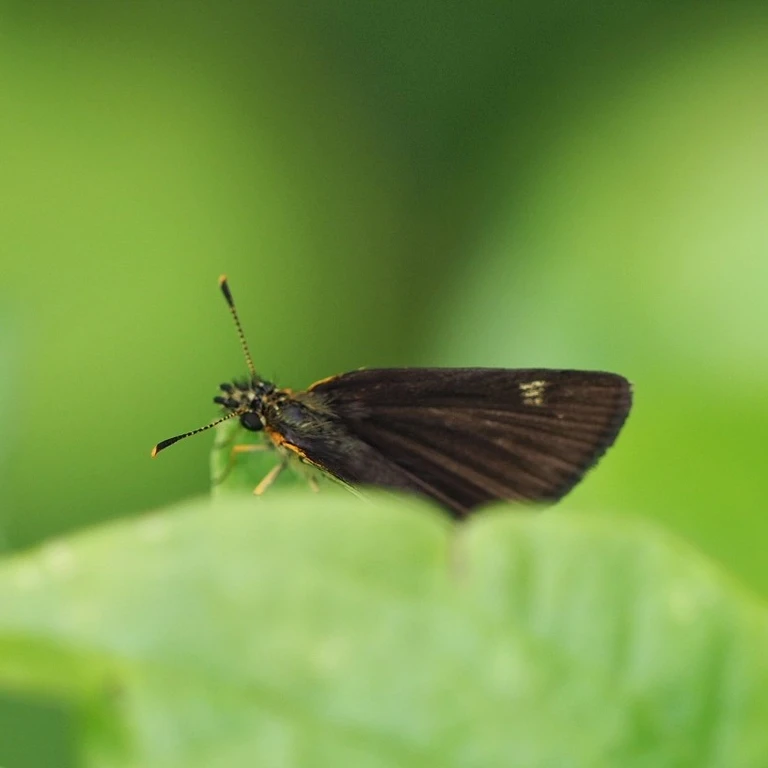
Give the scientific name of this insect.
Heteropterus morpheus
